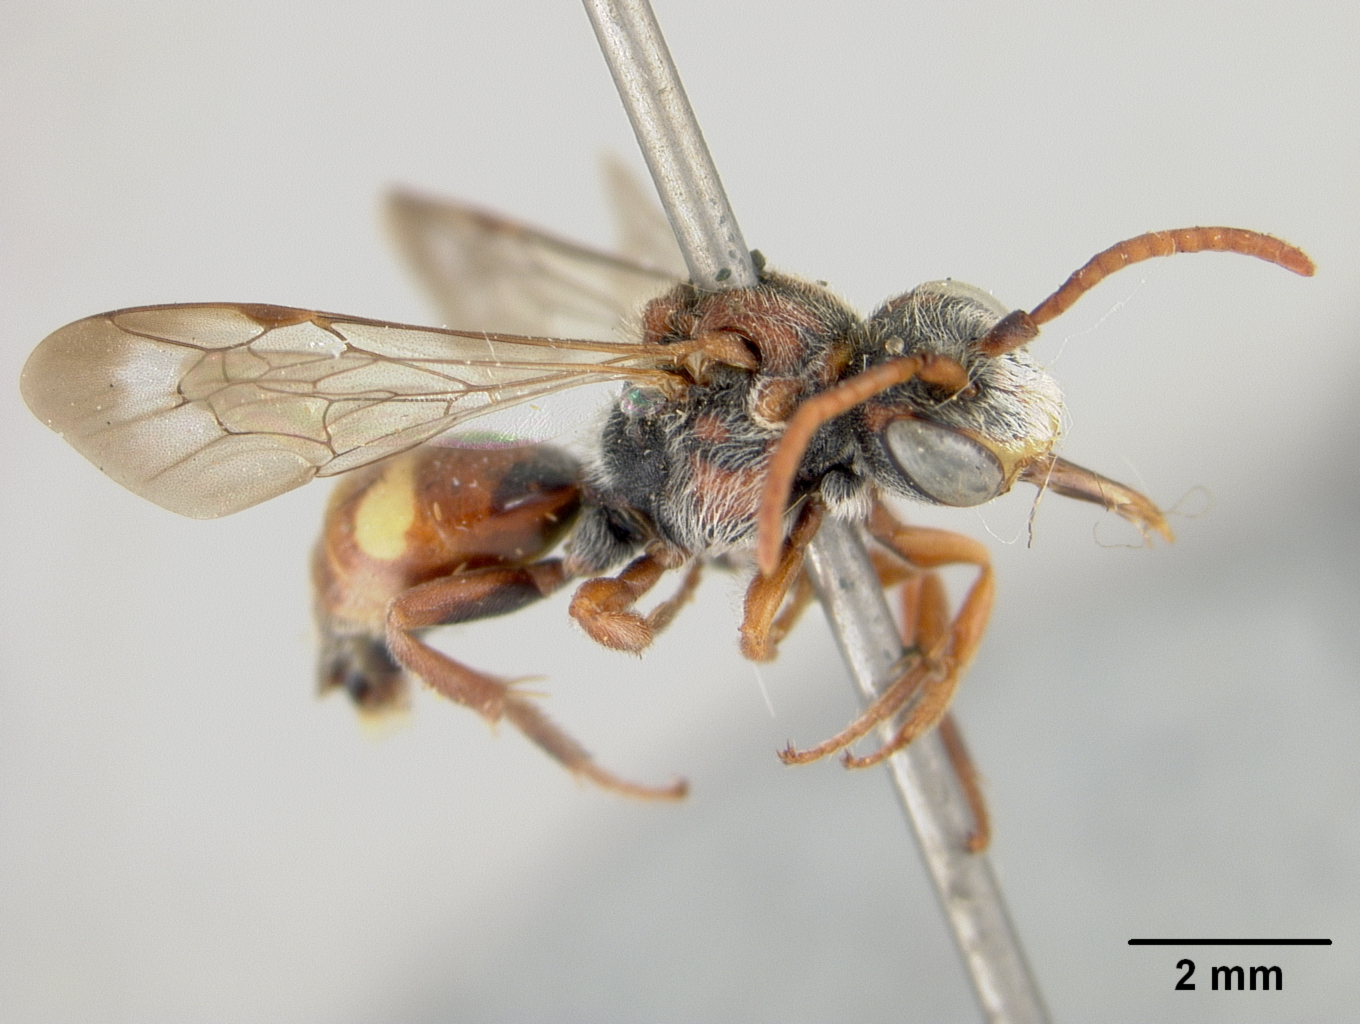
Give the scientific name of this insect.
Nomada schwarzi
